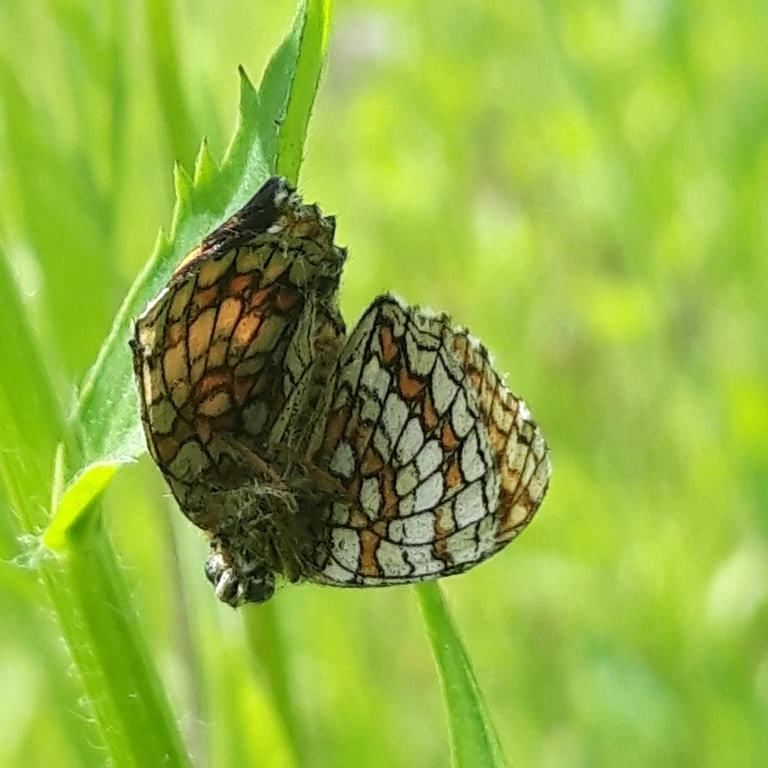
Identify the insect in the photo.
Melitaea athalia
